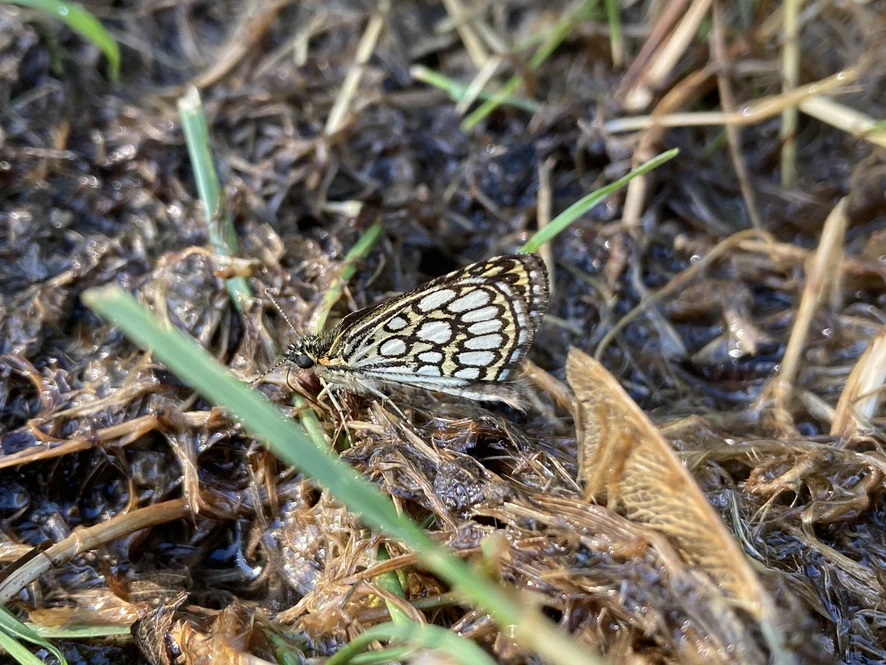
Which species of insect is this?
Heteropterus morpheus
